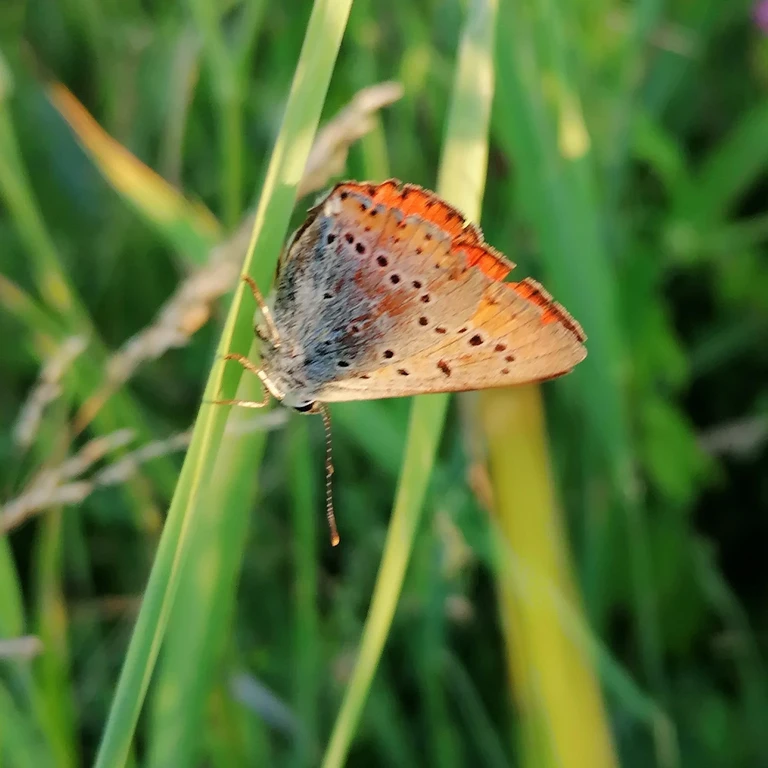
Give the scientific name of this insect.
Lycaena dispar
